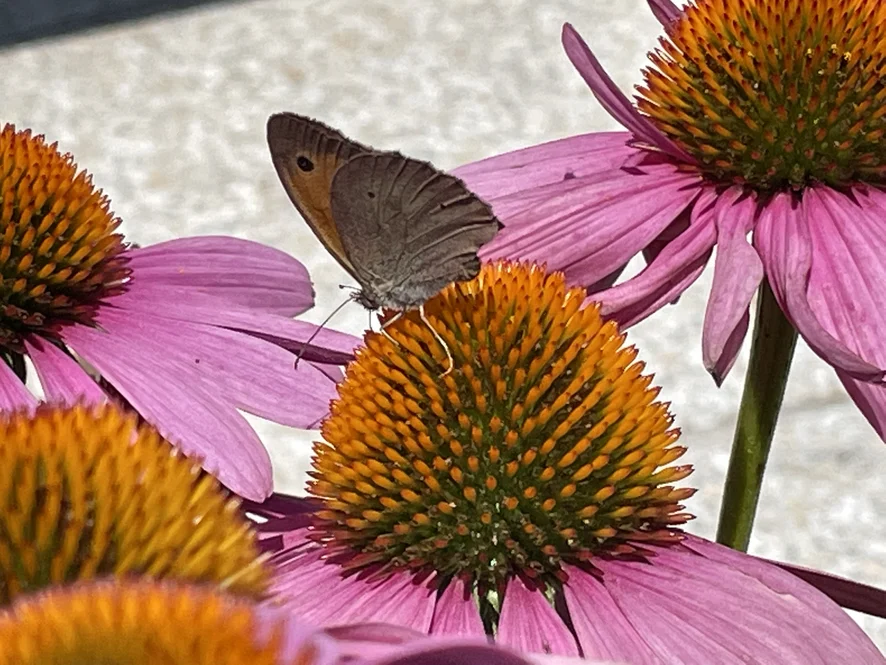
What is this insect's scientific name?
Maniola jurtina
